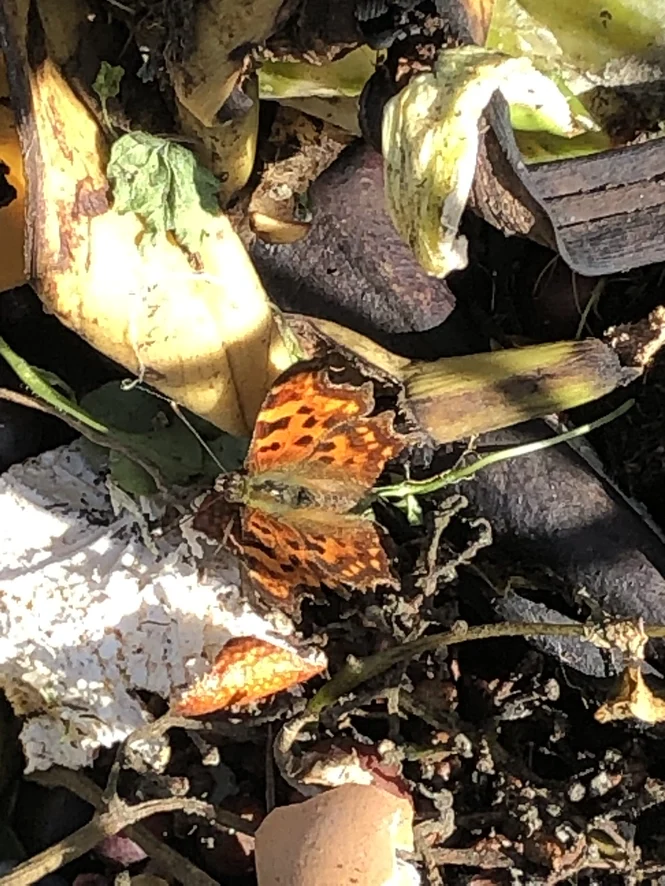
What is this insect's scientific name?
Polygonia c-album
